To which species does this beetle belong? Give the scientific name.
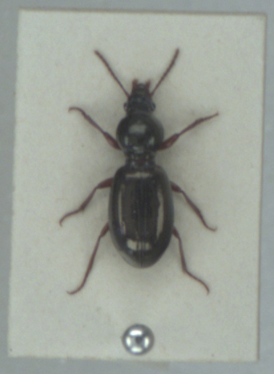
Miscodera arctica
